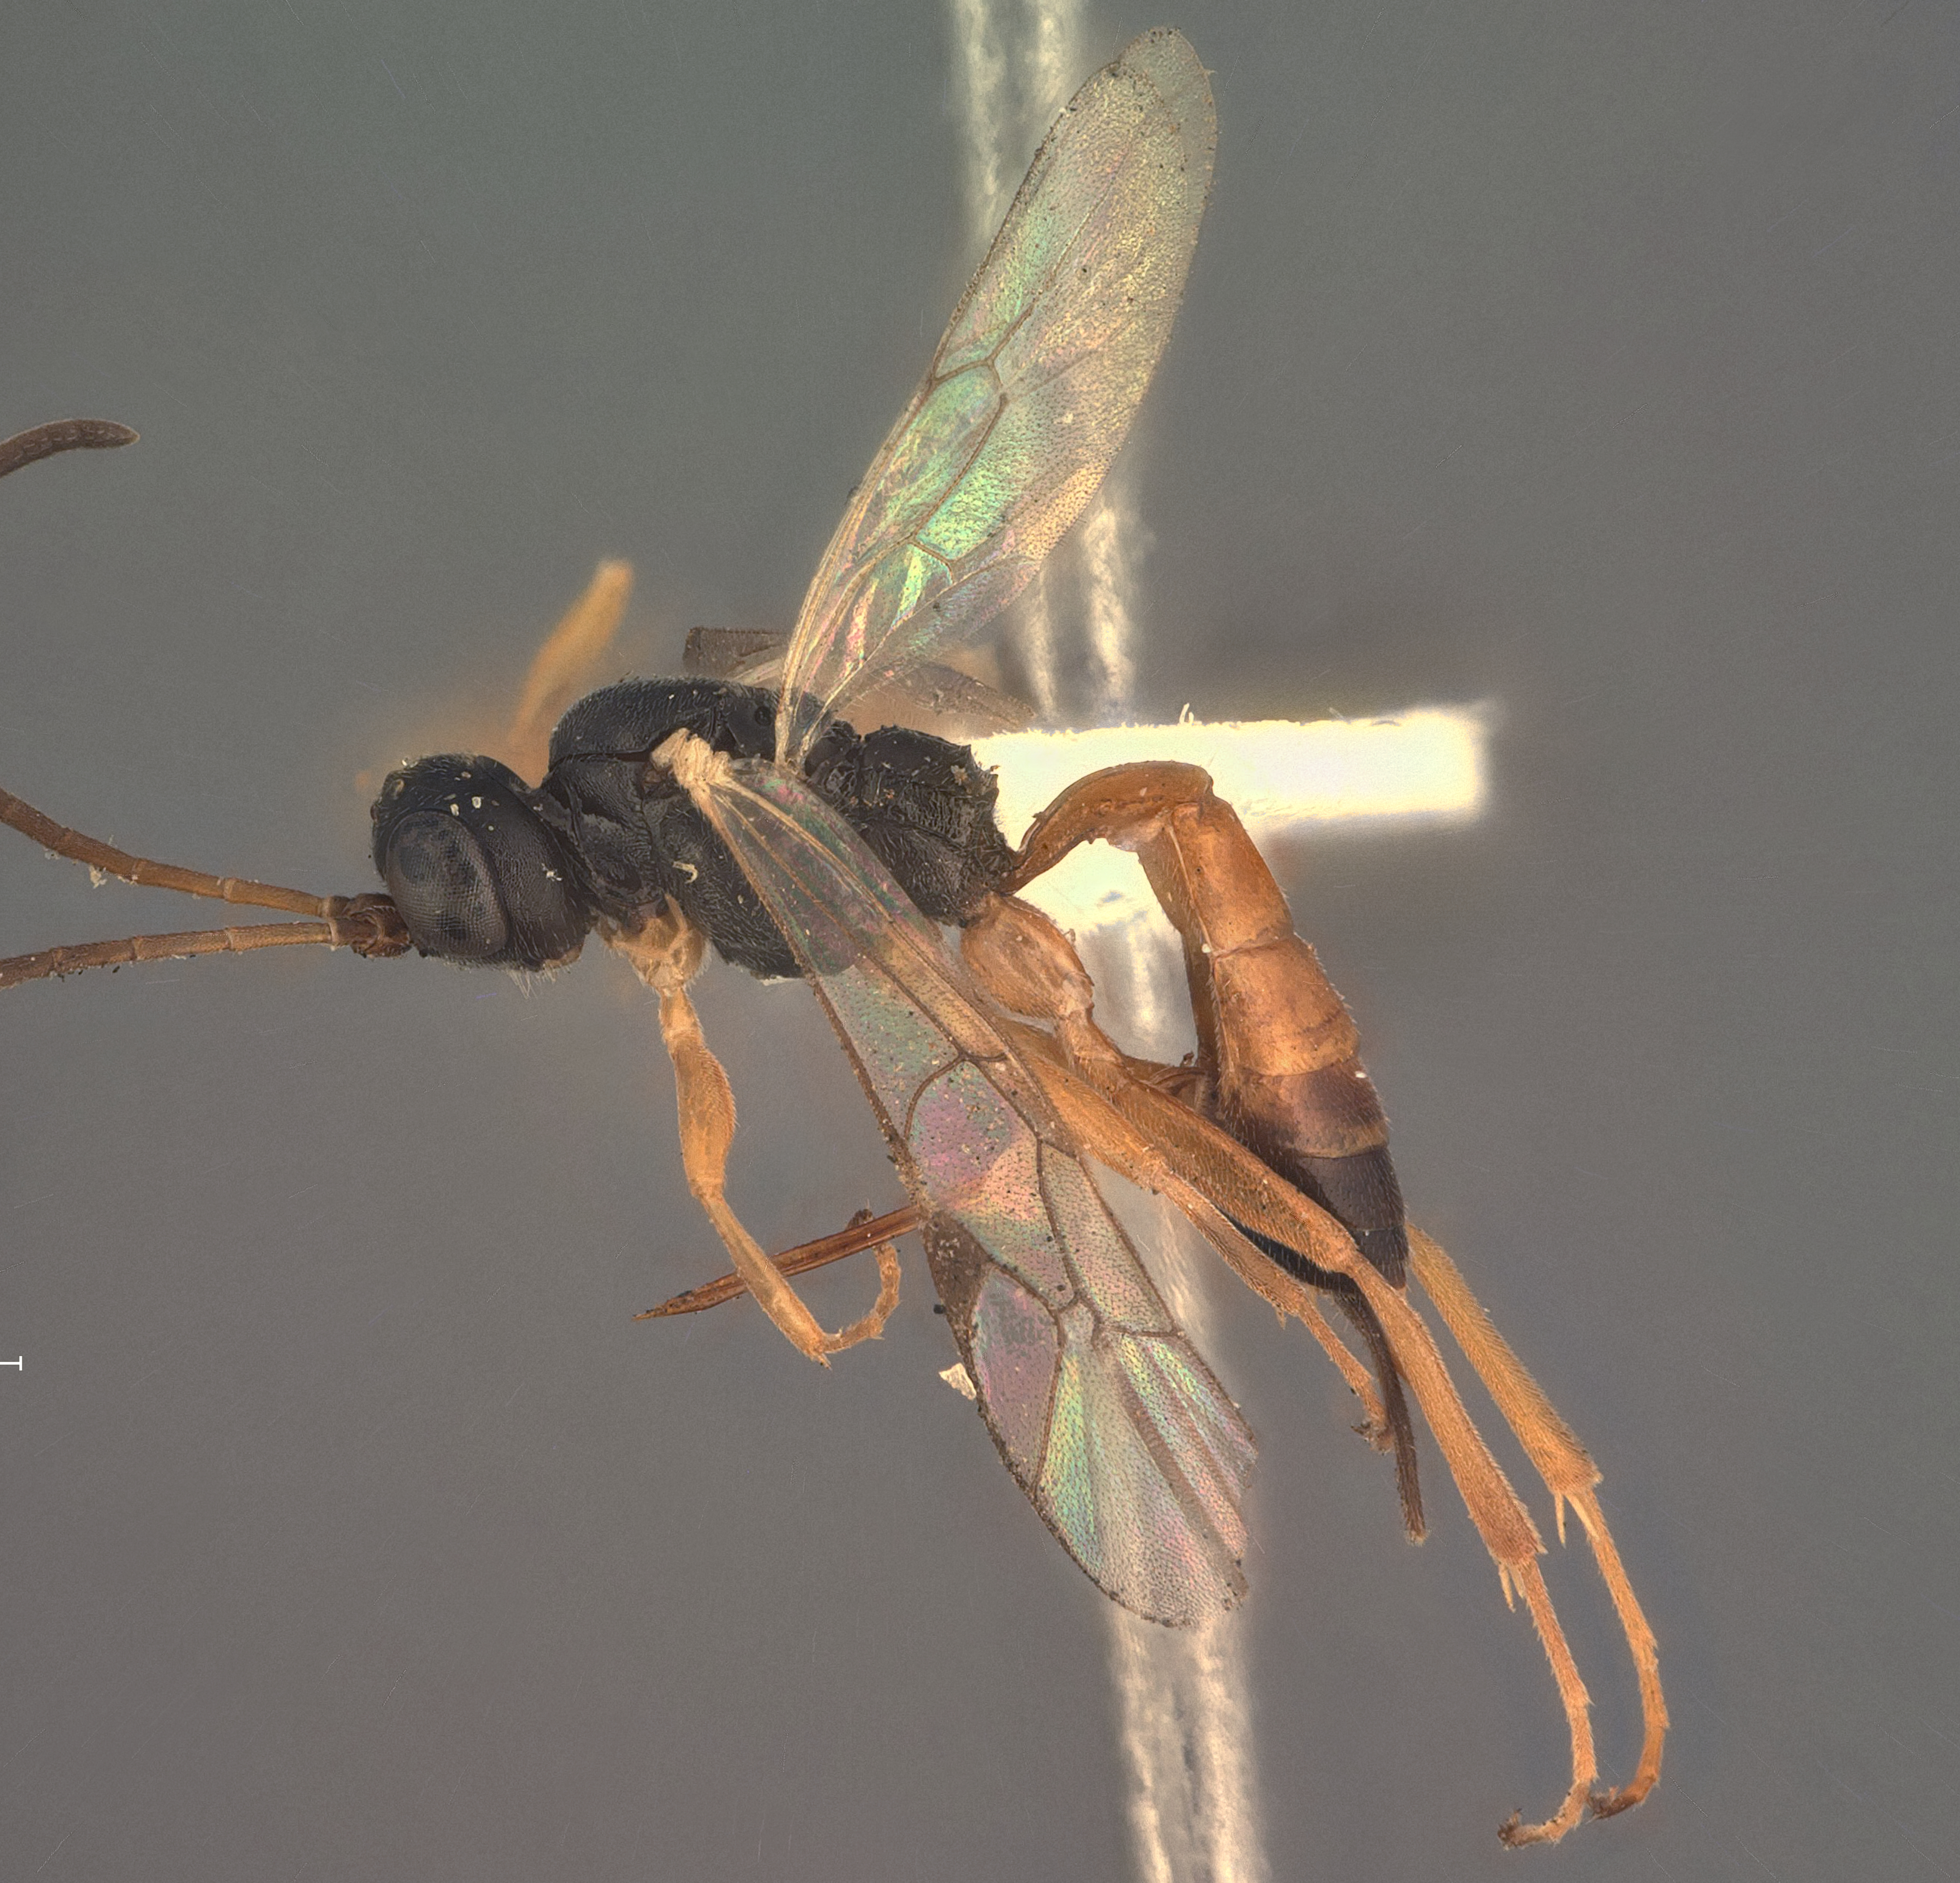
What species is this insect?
Aenoplex polychrosidis
